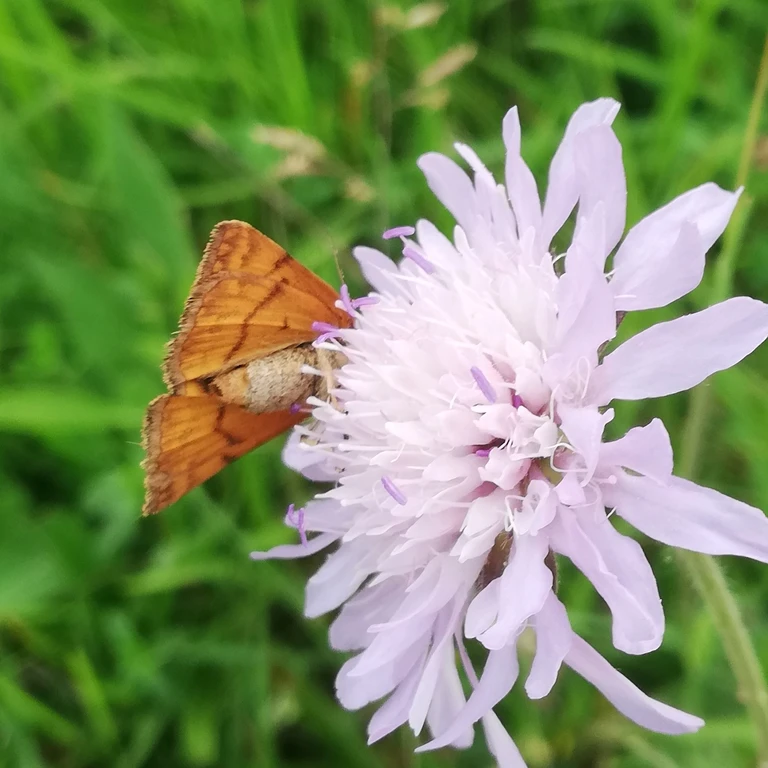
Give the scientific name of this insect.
Euclidia glyphica
